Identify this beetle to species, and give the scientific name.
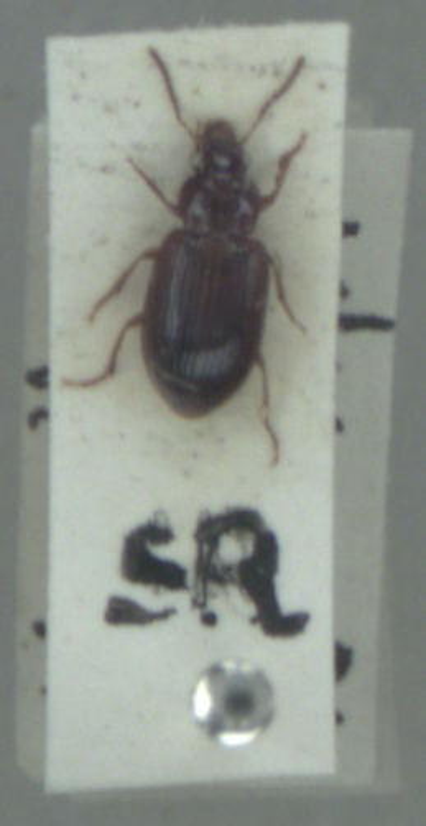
Bradycellus verbasci
